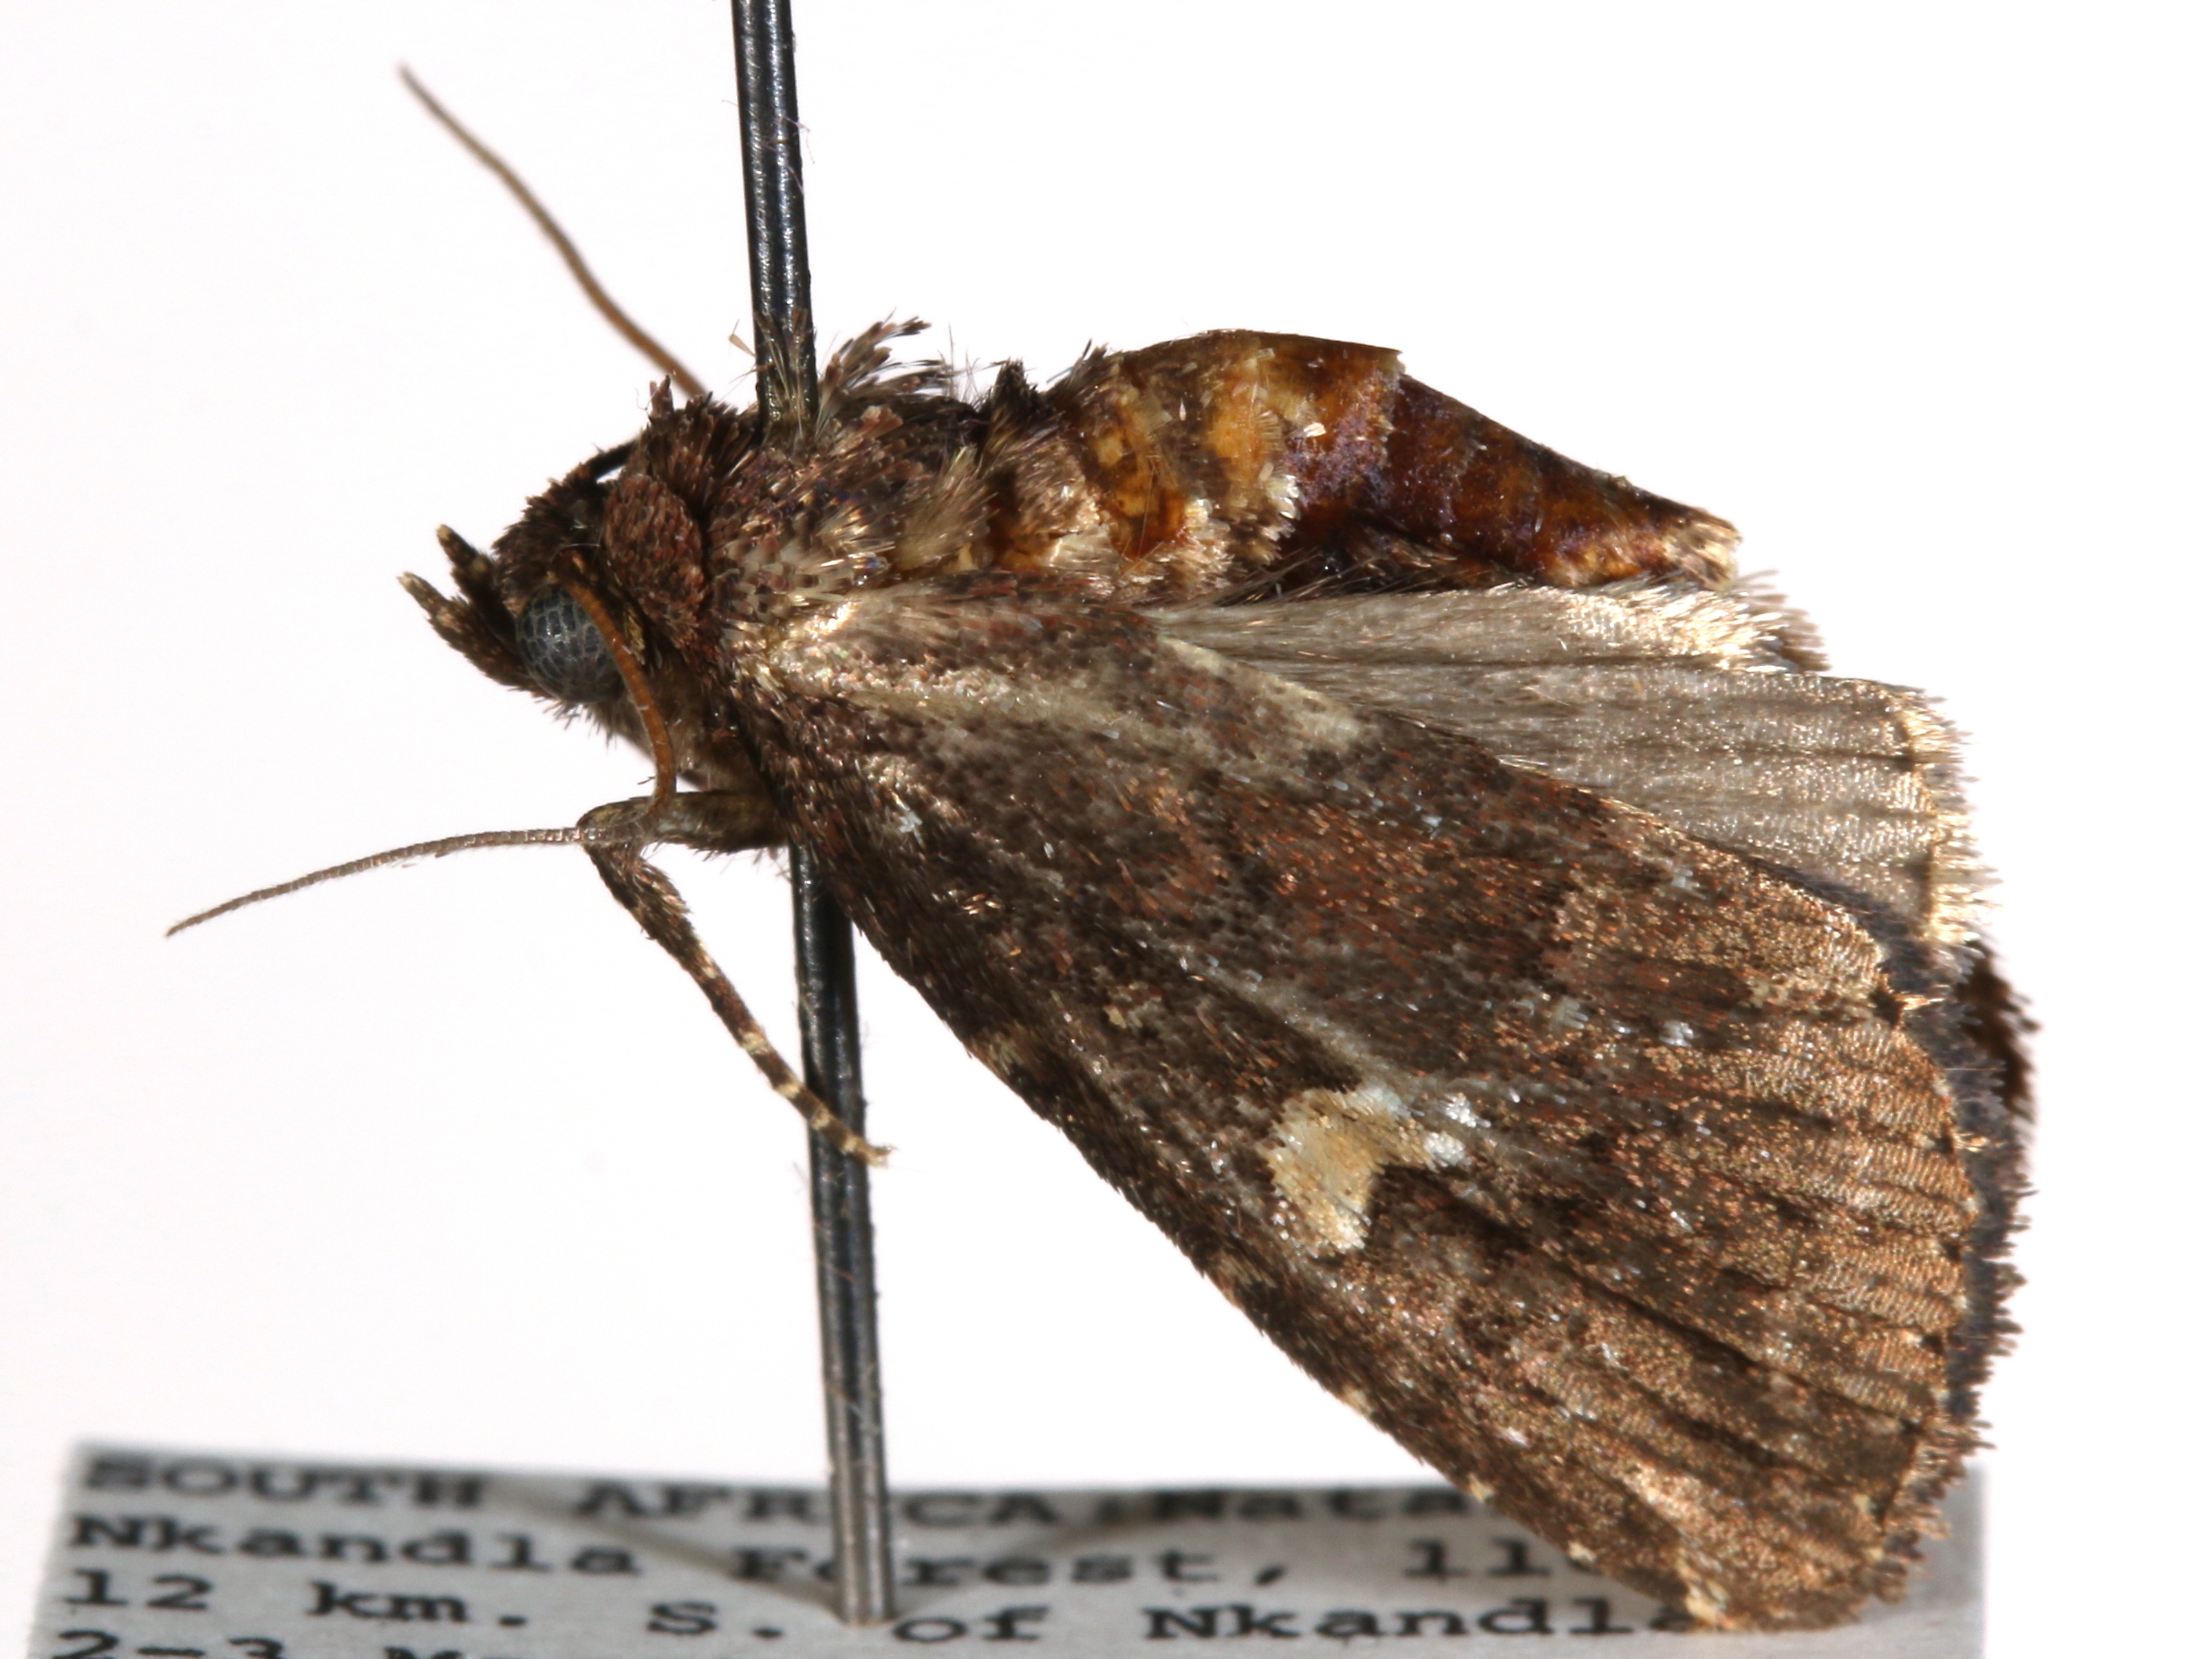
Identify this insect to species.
Corythurus socia
